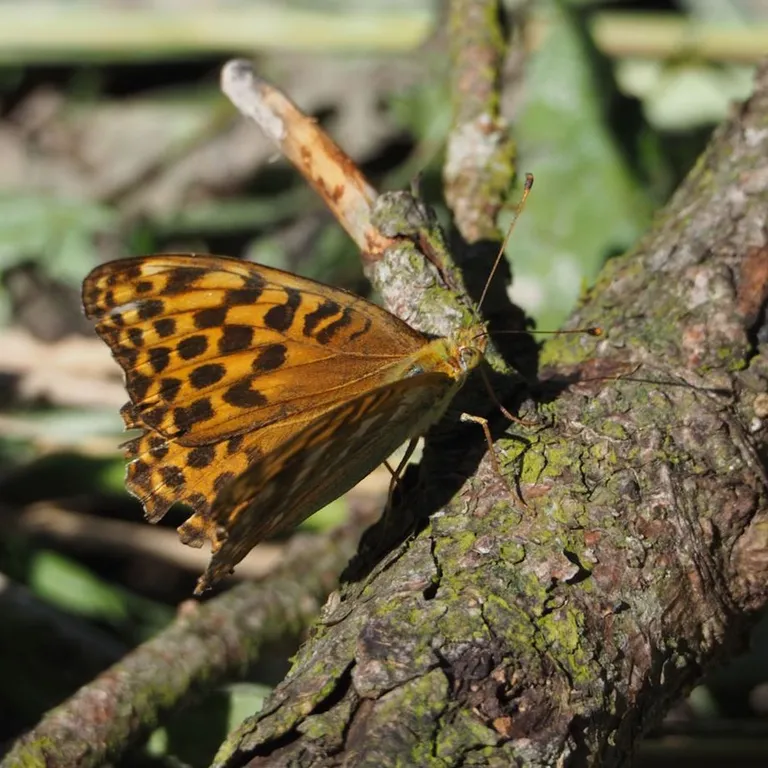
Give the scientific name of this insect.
Argynnis paphia
